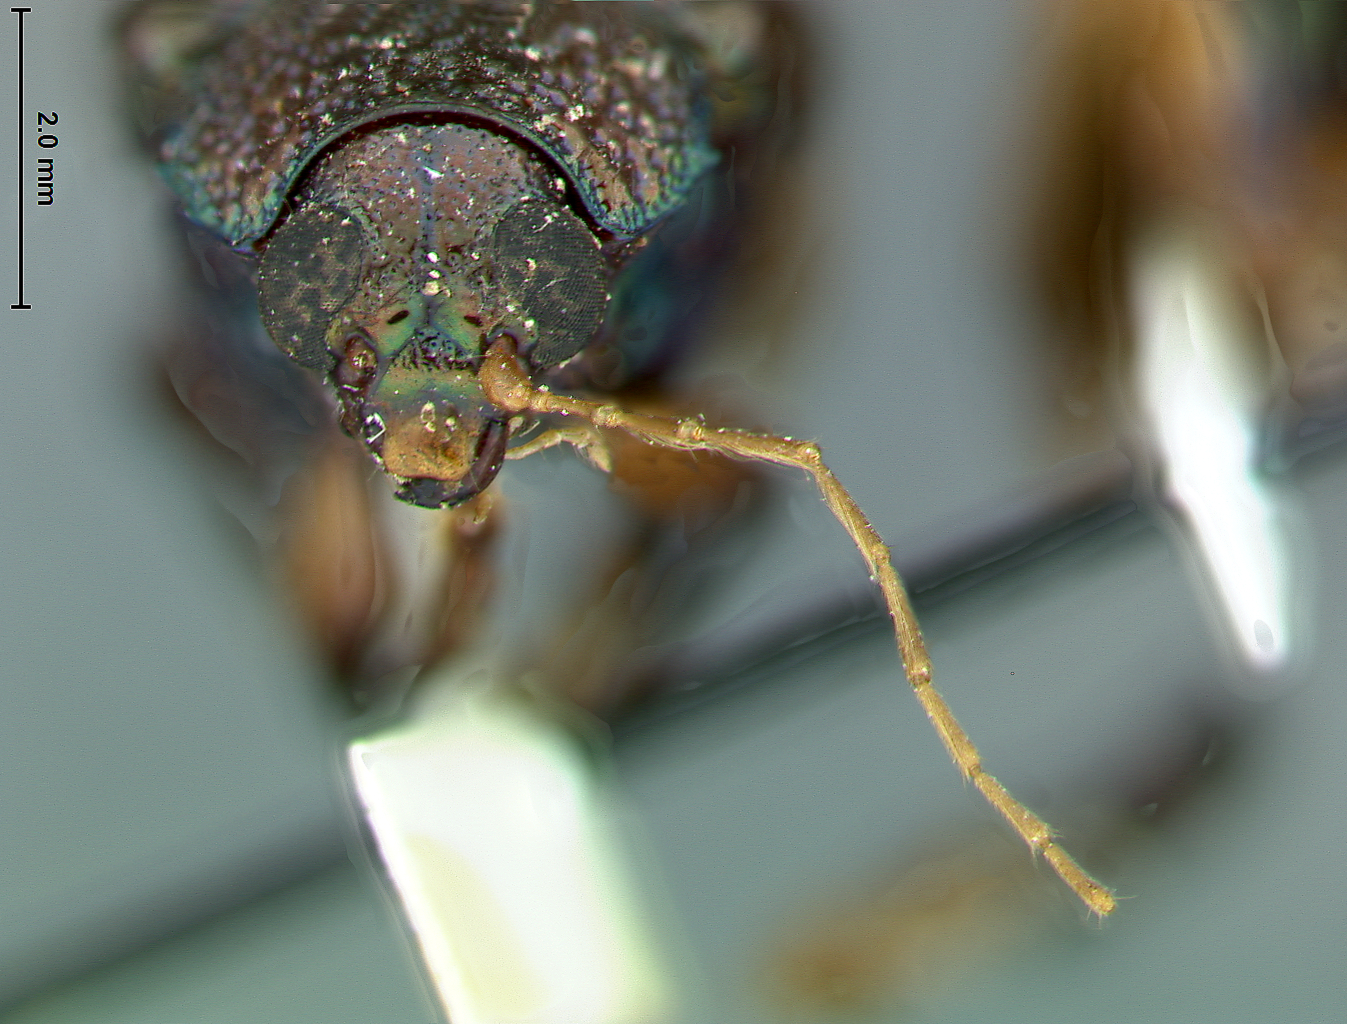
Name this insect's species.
Colaspis flavantenna
